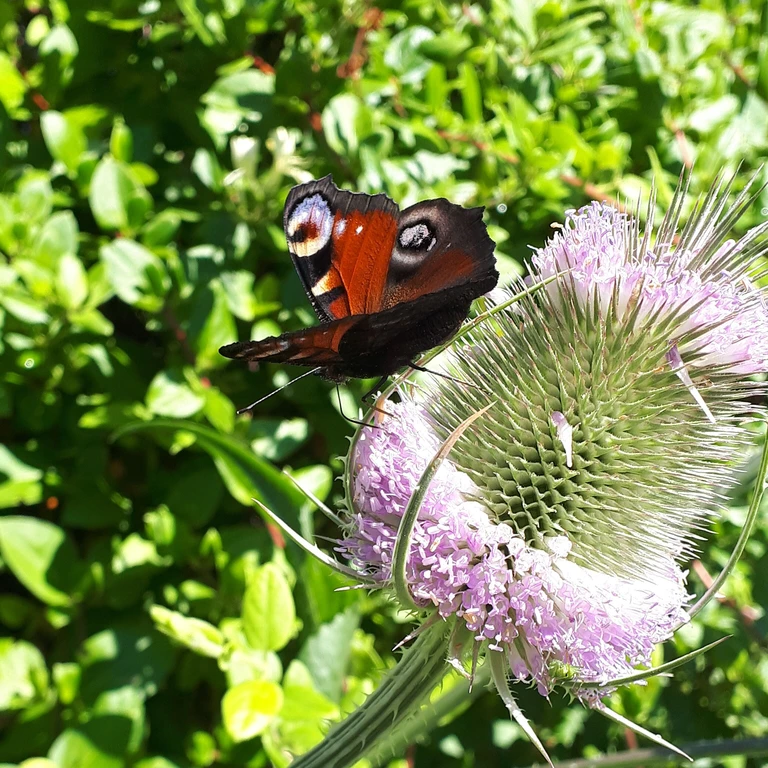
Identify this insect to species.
Aglais io
